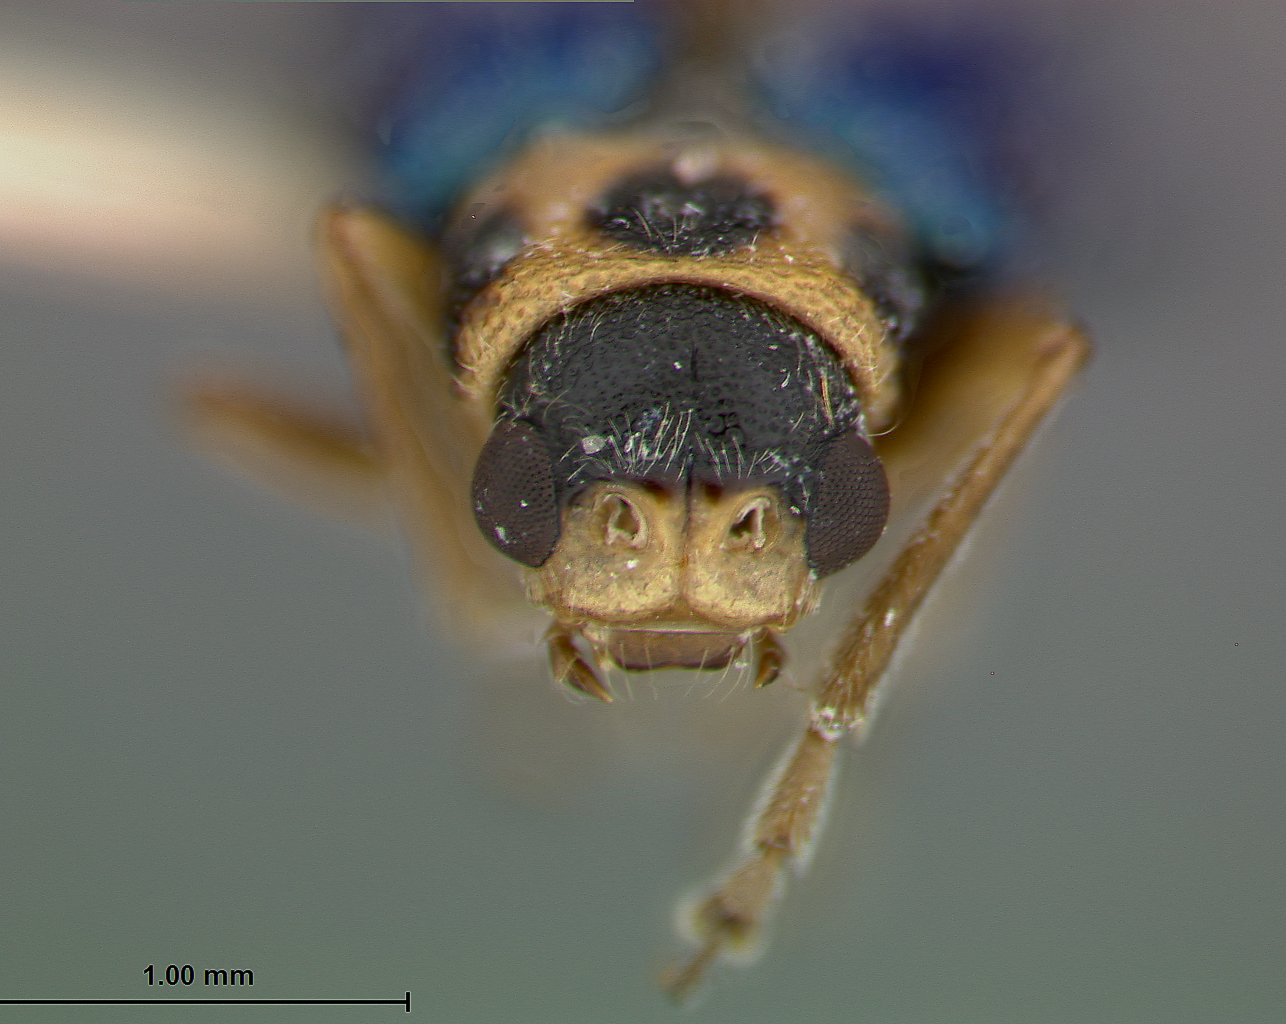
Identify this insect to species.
Apophylia trinotata
